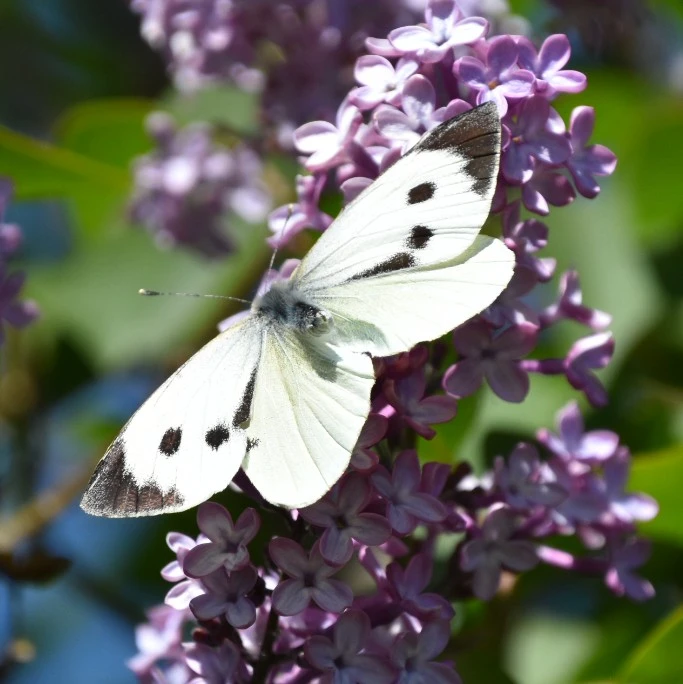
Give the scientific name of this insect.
Pieris brassicae
